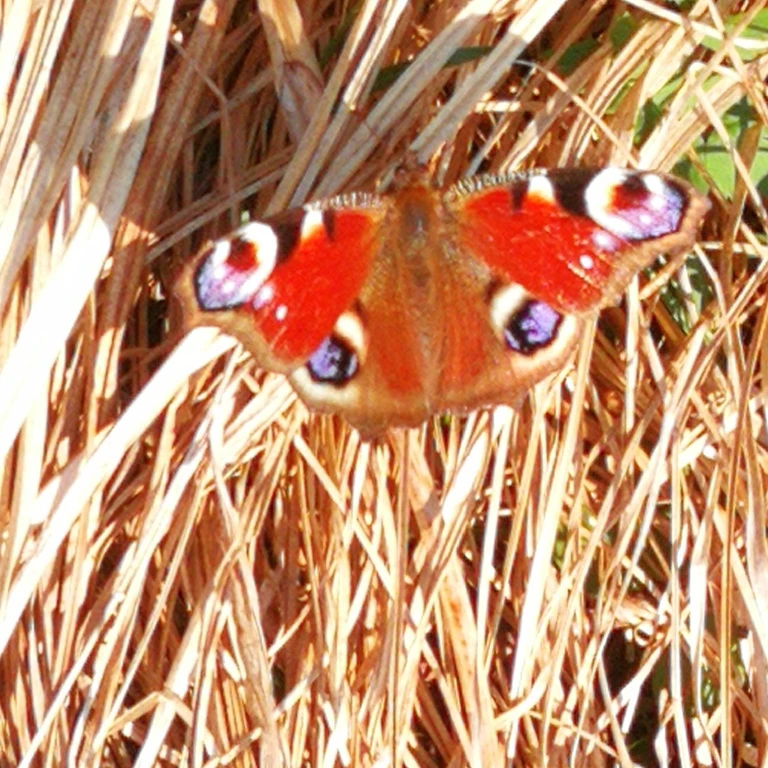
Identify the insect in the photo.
Aglais io
